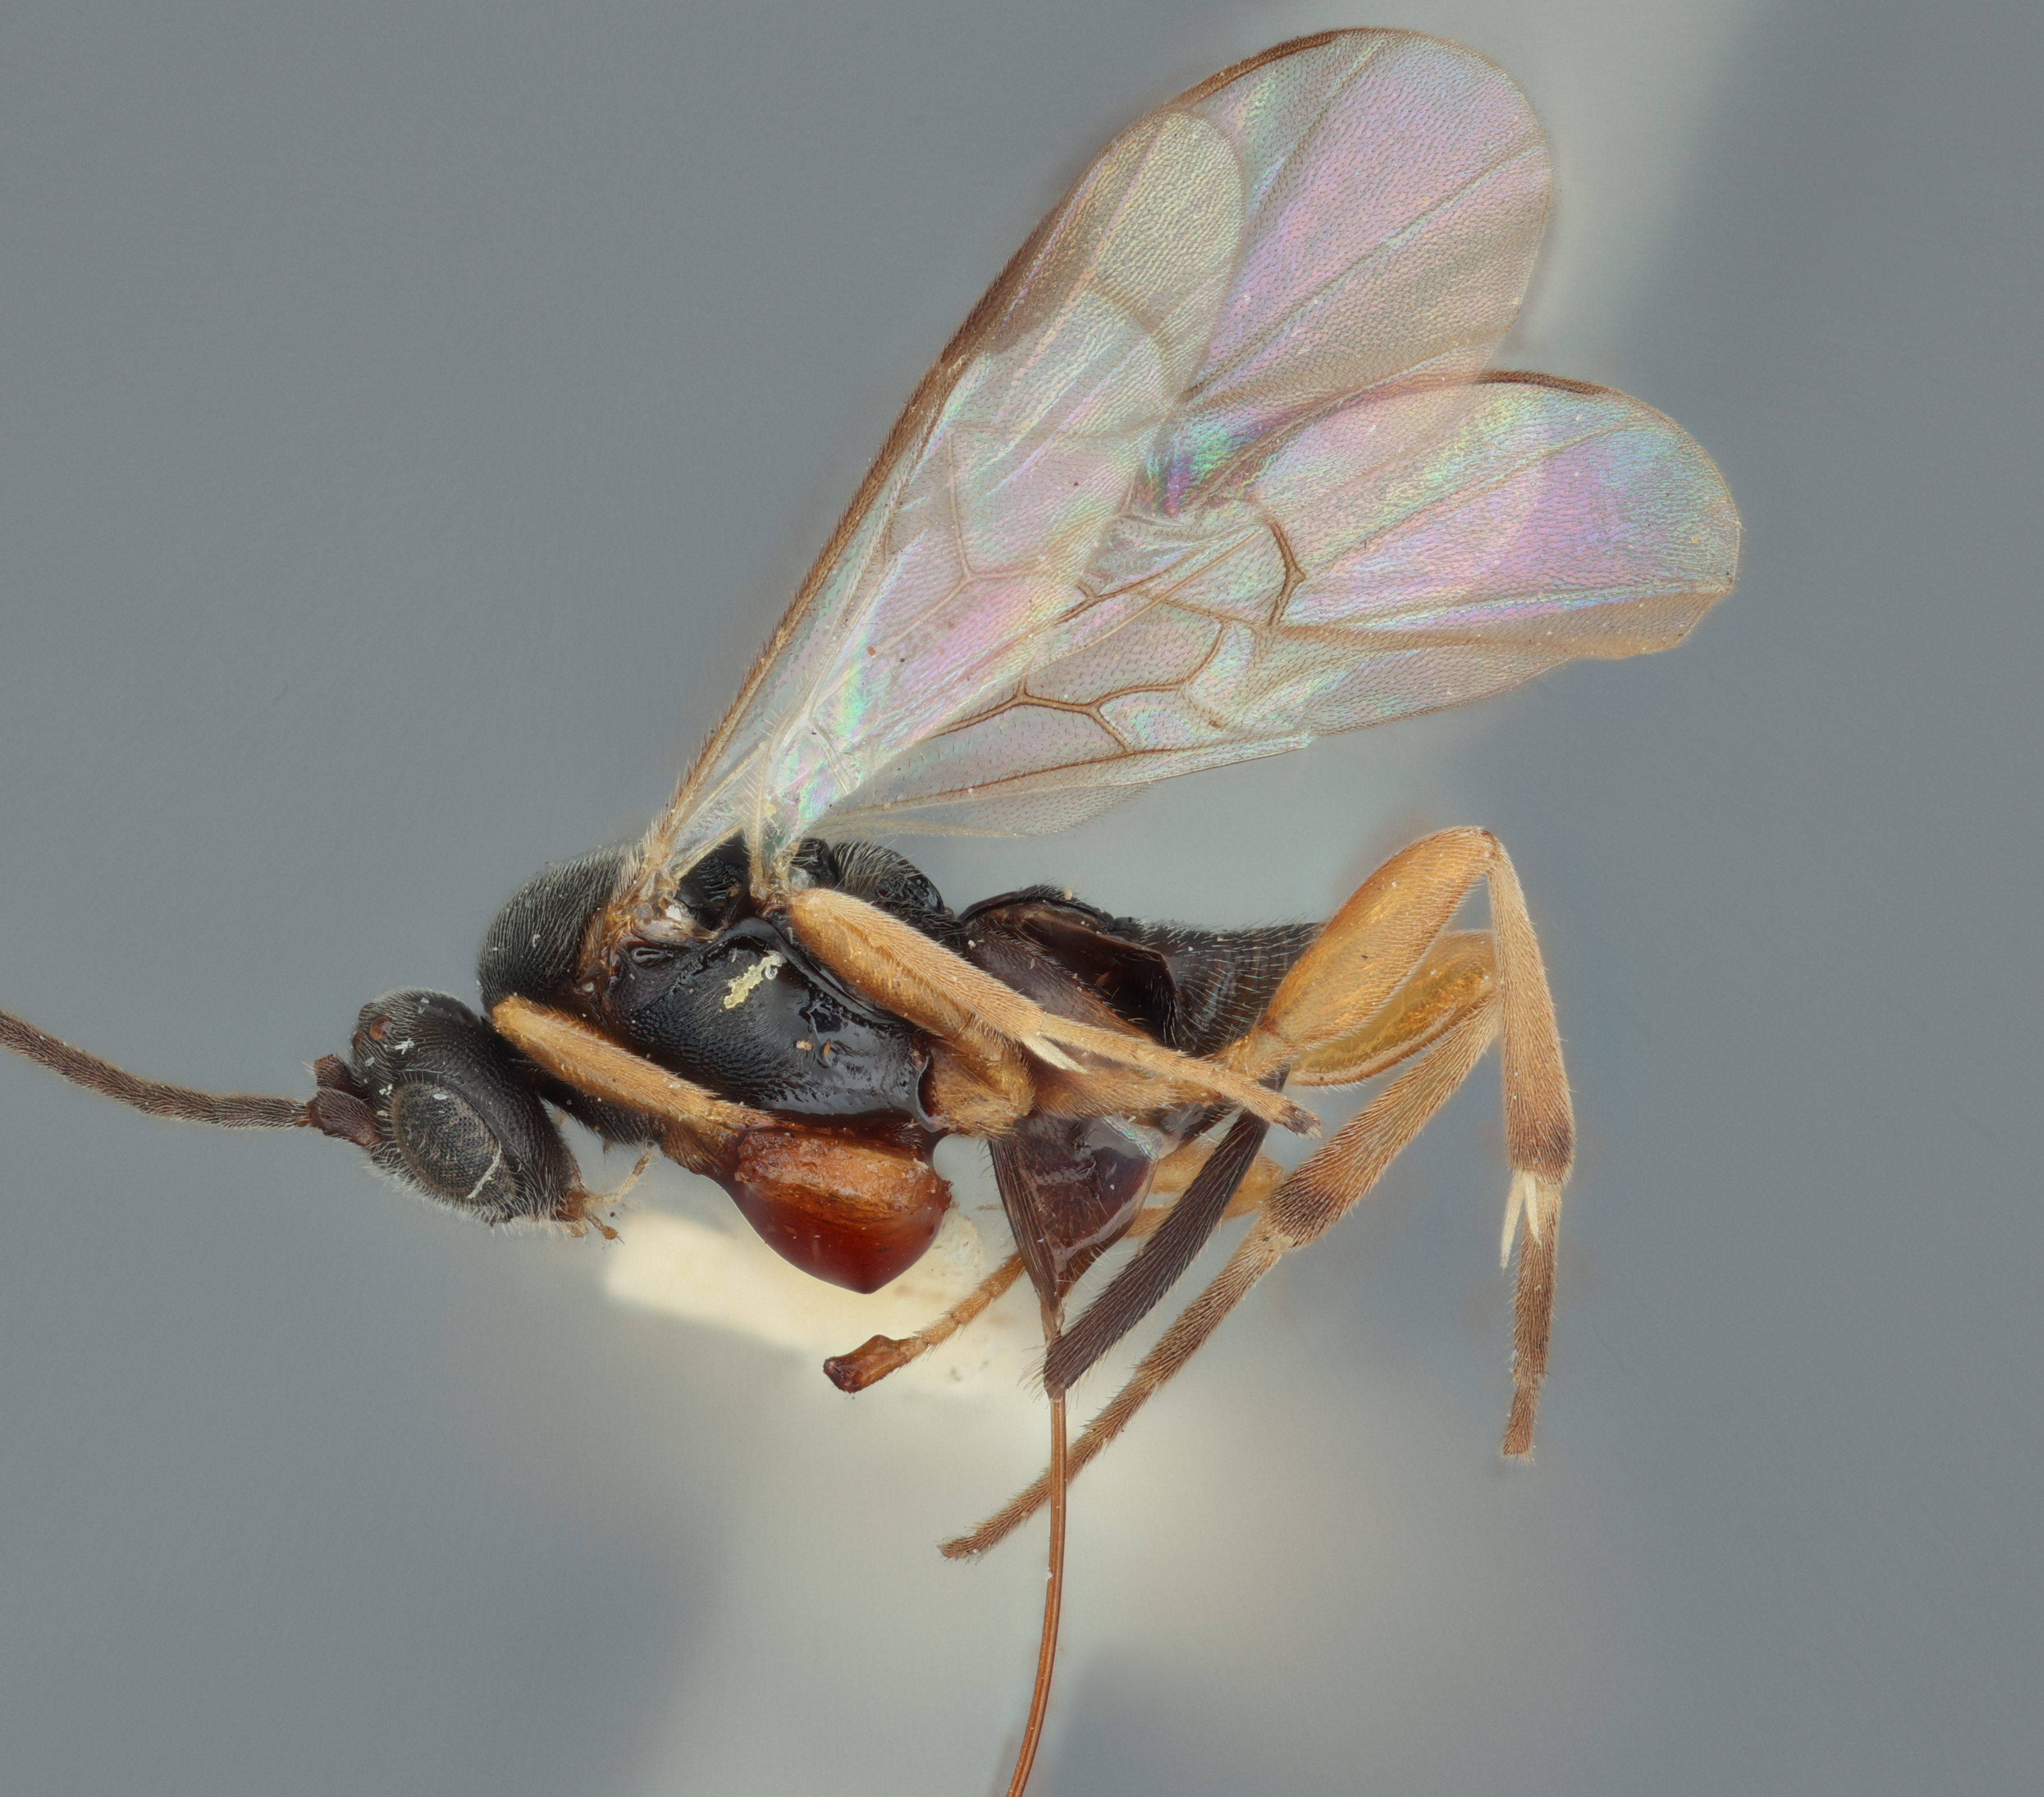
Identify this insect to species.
Apanteles chloris
